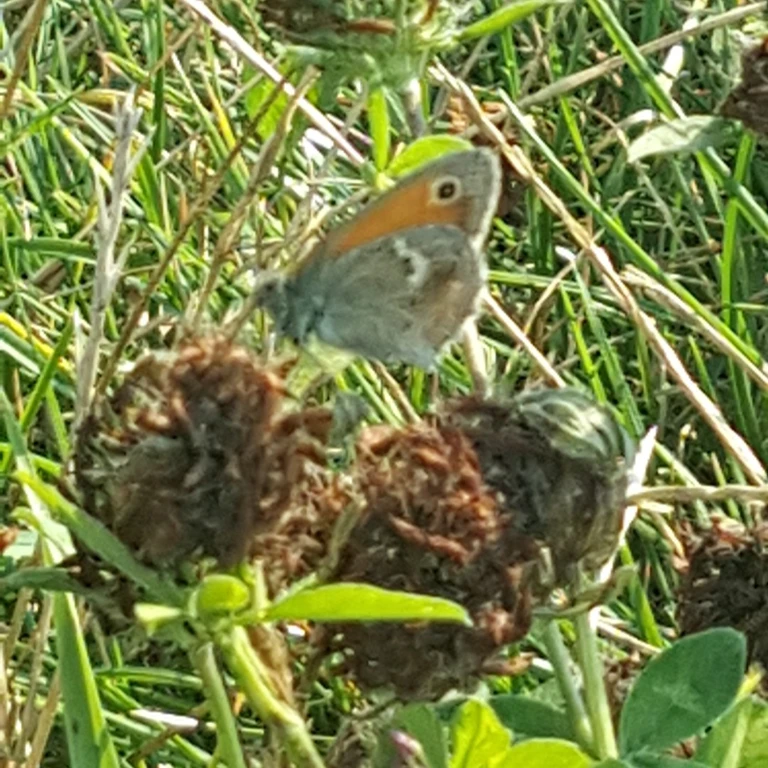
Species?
Coenonympha pamphilus
